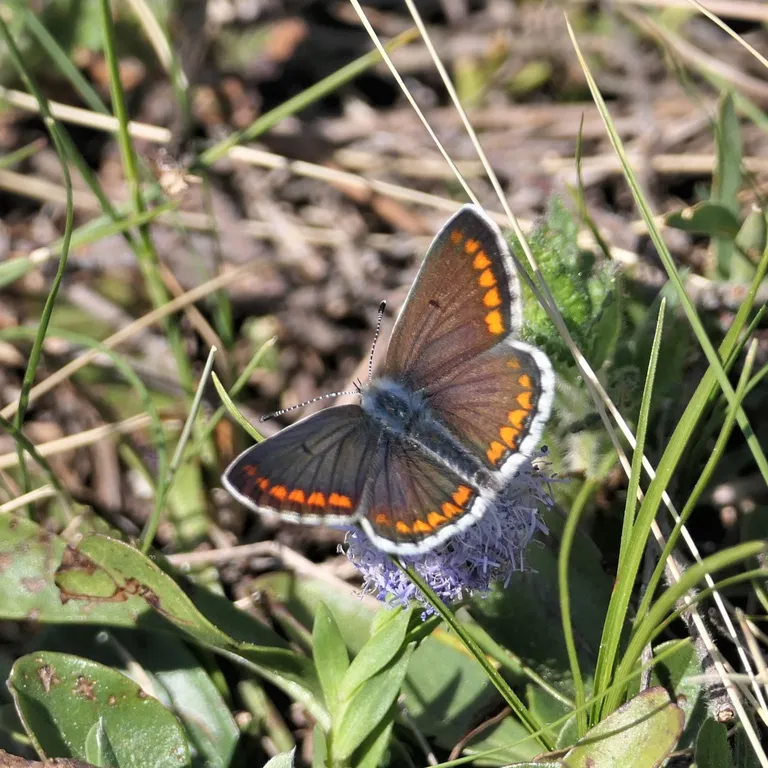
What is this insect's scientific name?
Aricia agestis/artaxerxes
